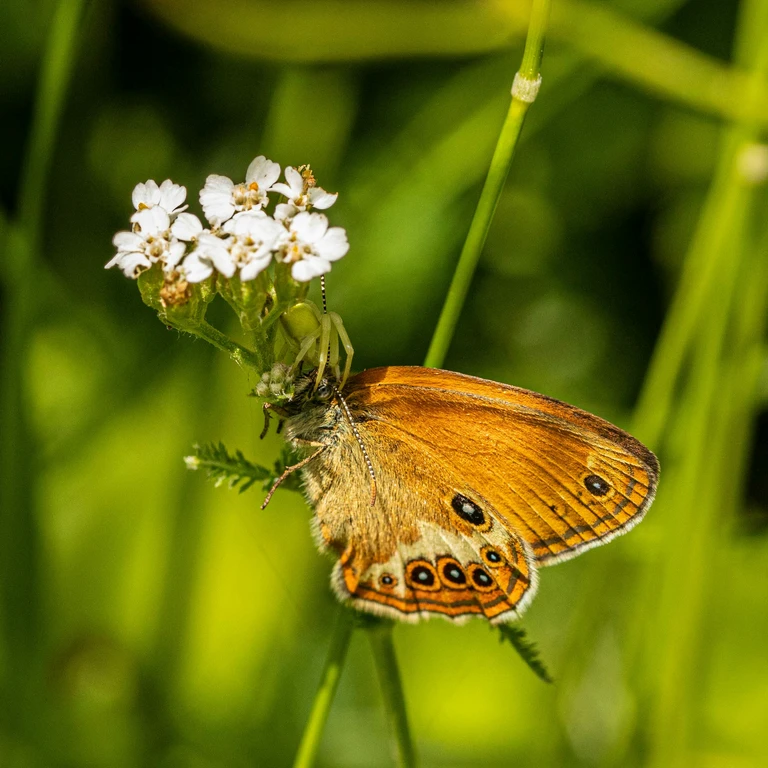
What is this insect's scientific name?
Coenonympha arcania
